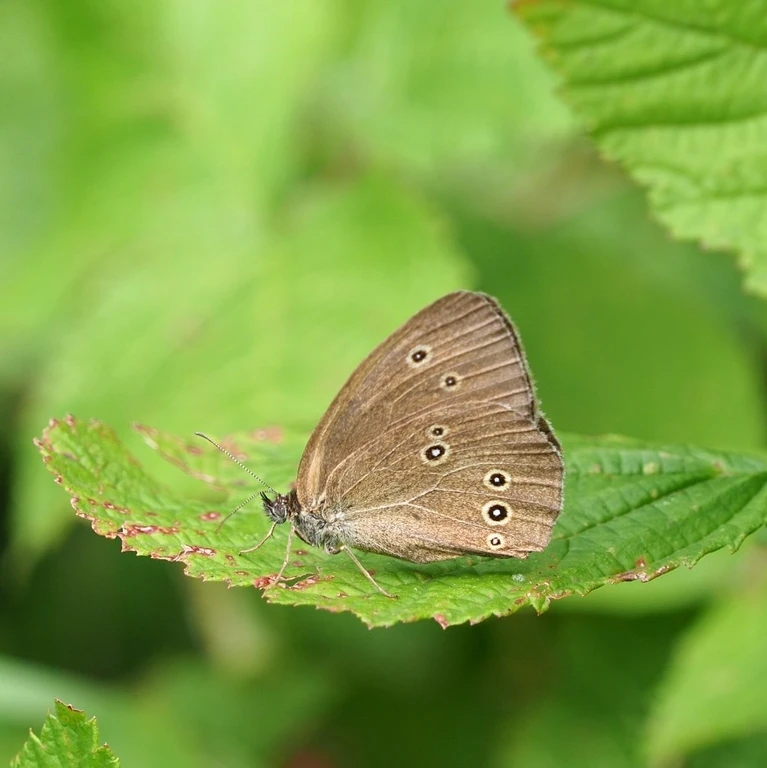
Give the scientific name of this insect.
Aphantopus hyperantus
